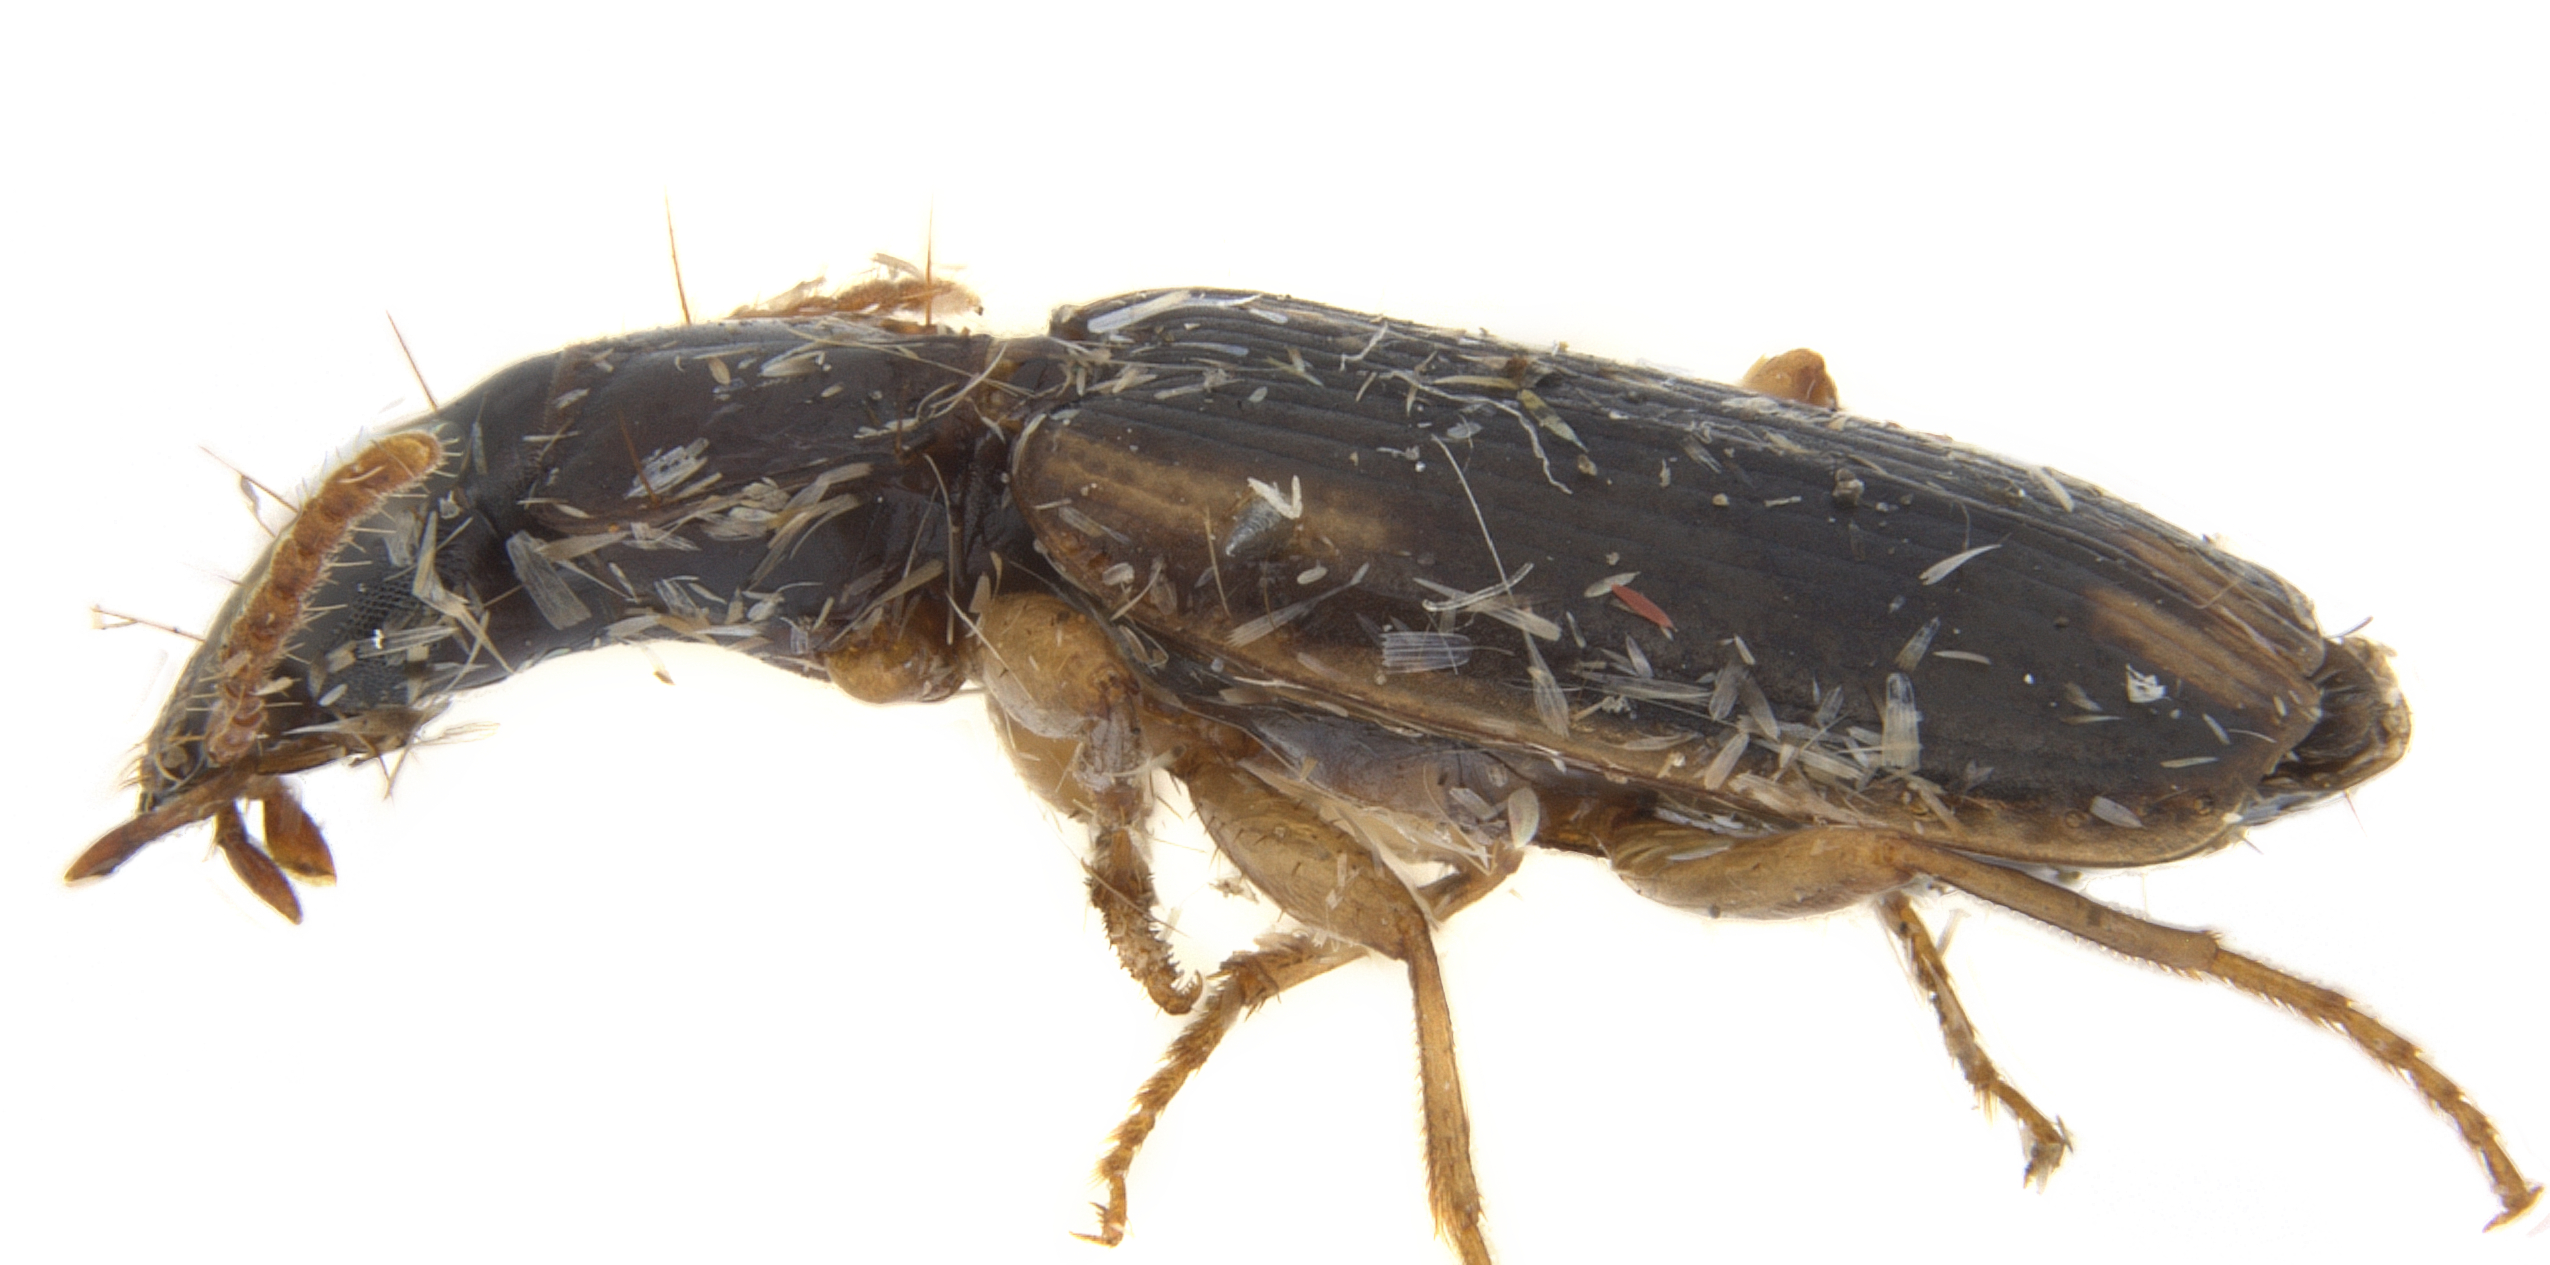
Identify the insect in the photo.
Anomotarus stigmula
